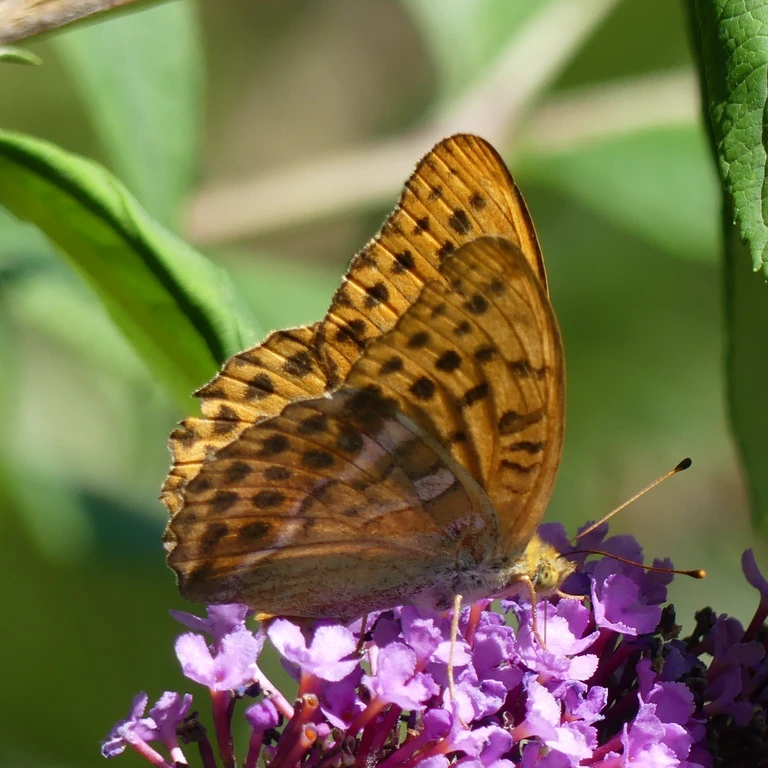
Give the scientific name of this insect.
Argynnis paphia
